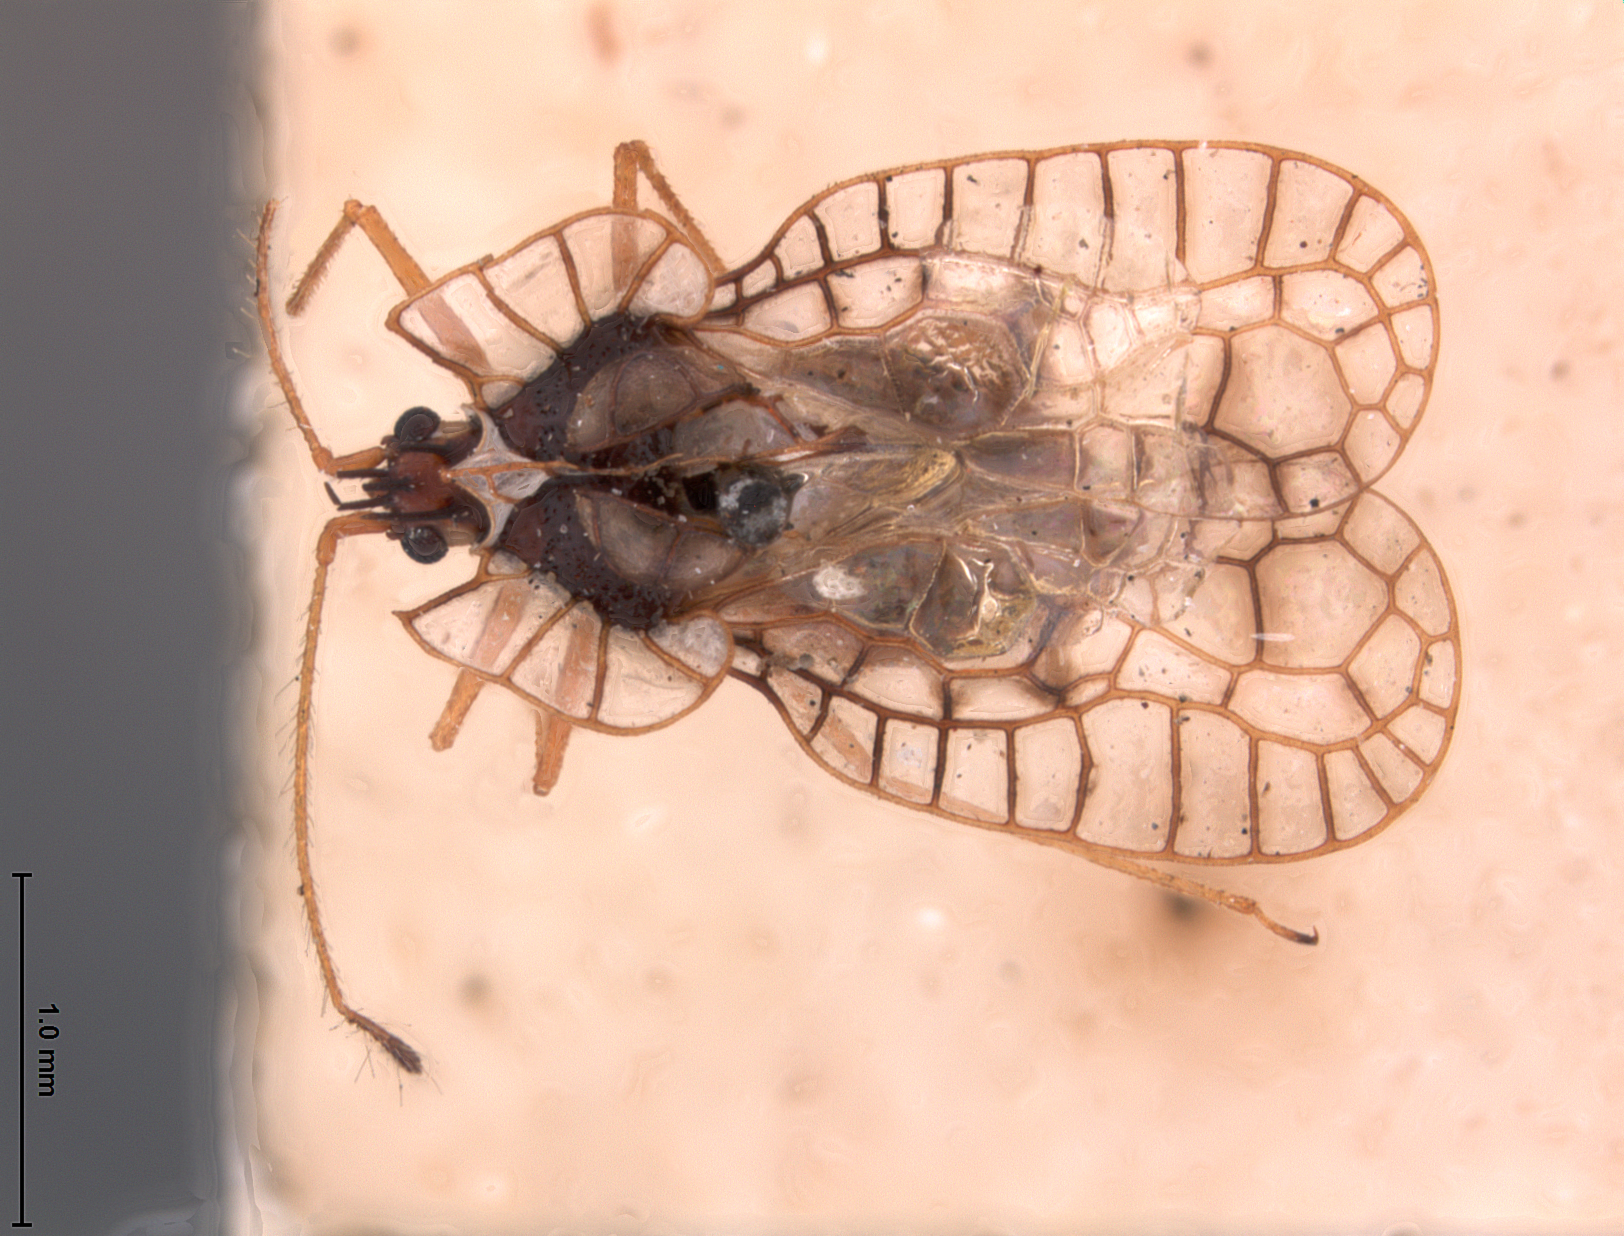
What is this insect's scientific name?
Galeatus clara
